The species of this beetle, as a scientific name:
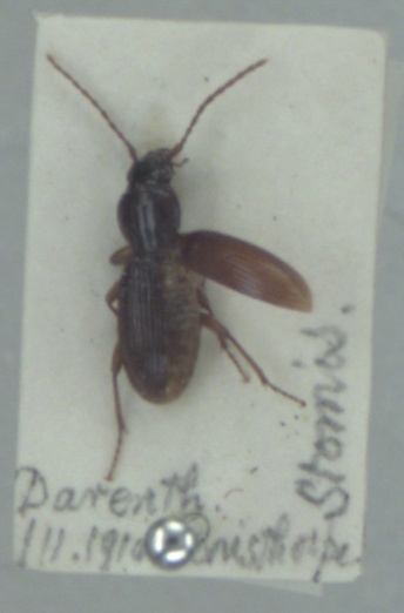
Stomis pumicatus
